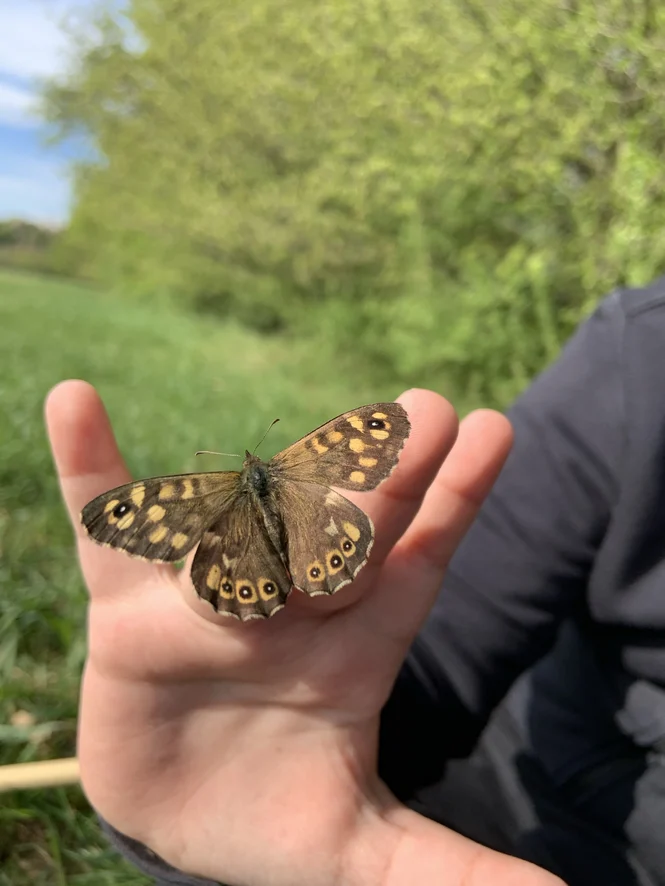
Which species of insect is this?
Pararge aegeria
